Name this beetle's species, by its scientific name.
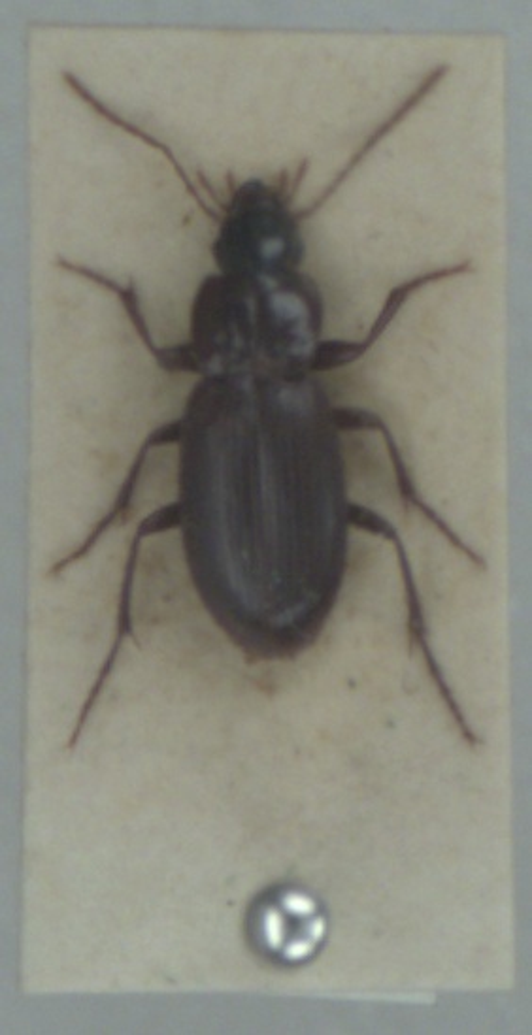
Platyderus depressus
